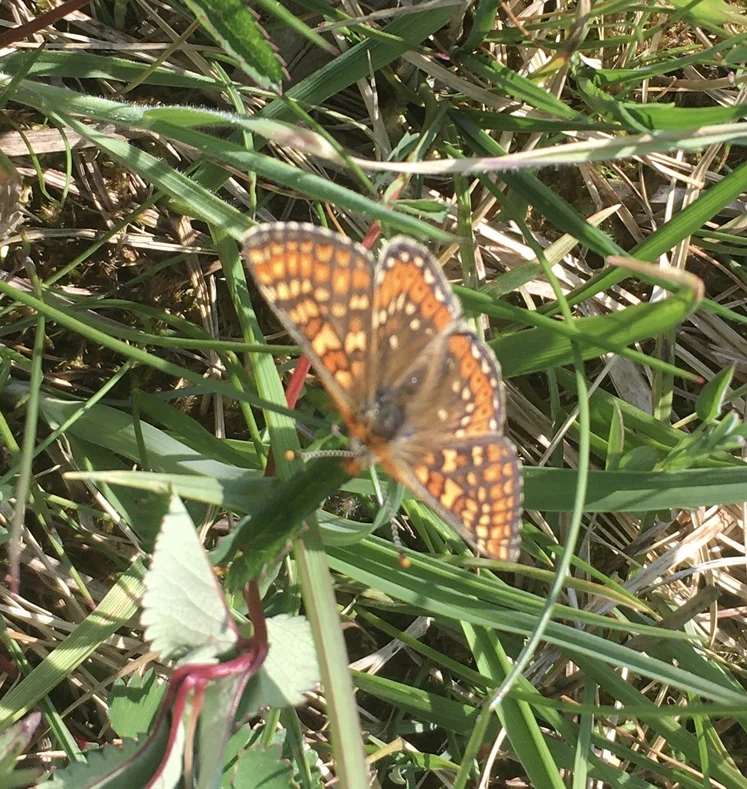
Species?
Euphydryas aurinia
